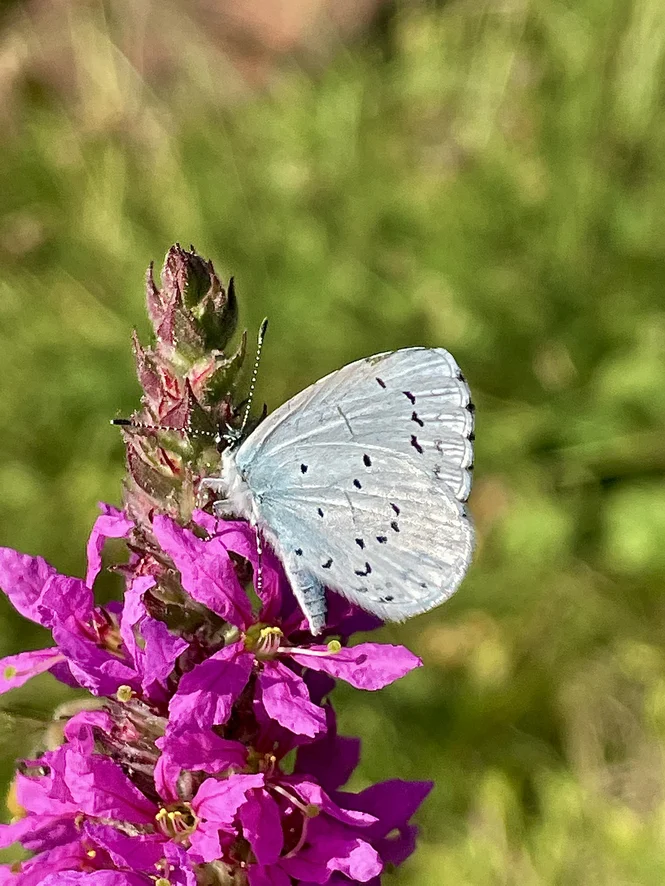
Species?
Celastrina argiolus
